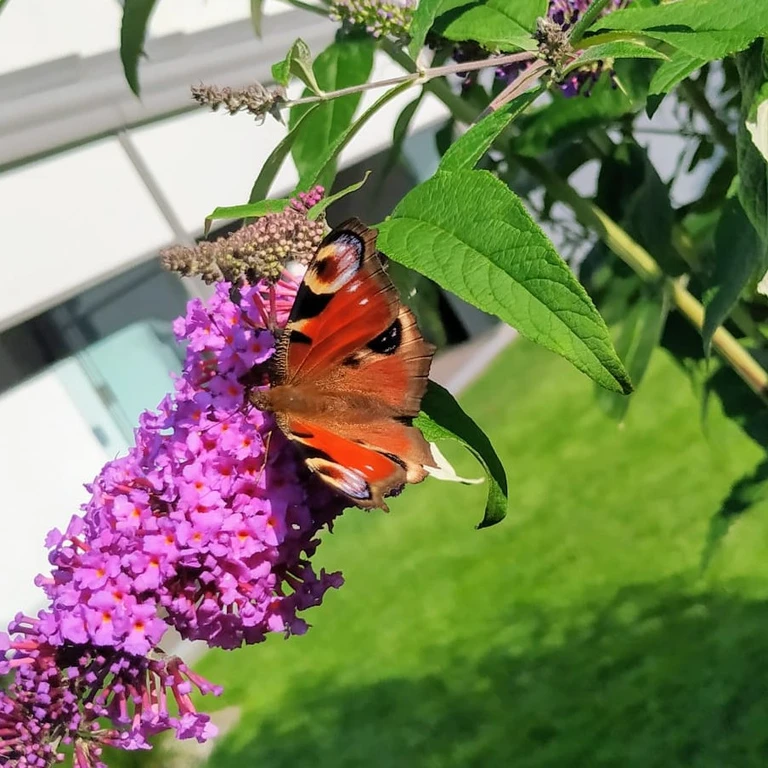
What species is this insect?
Aglais io
